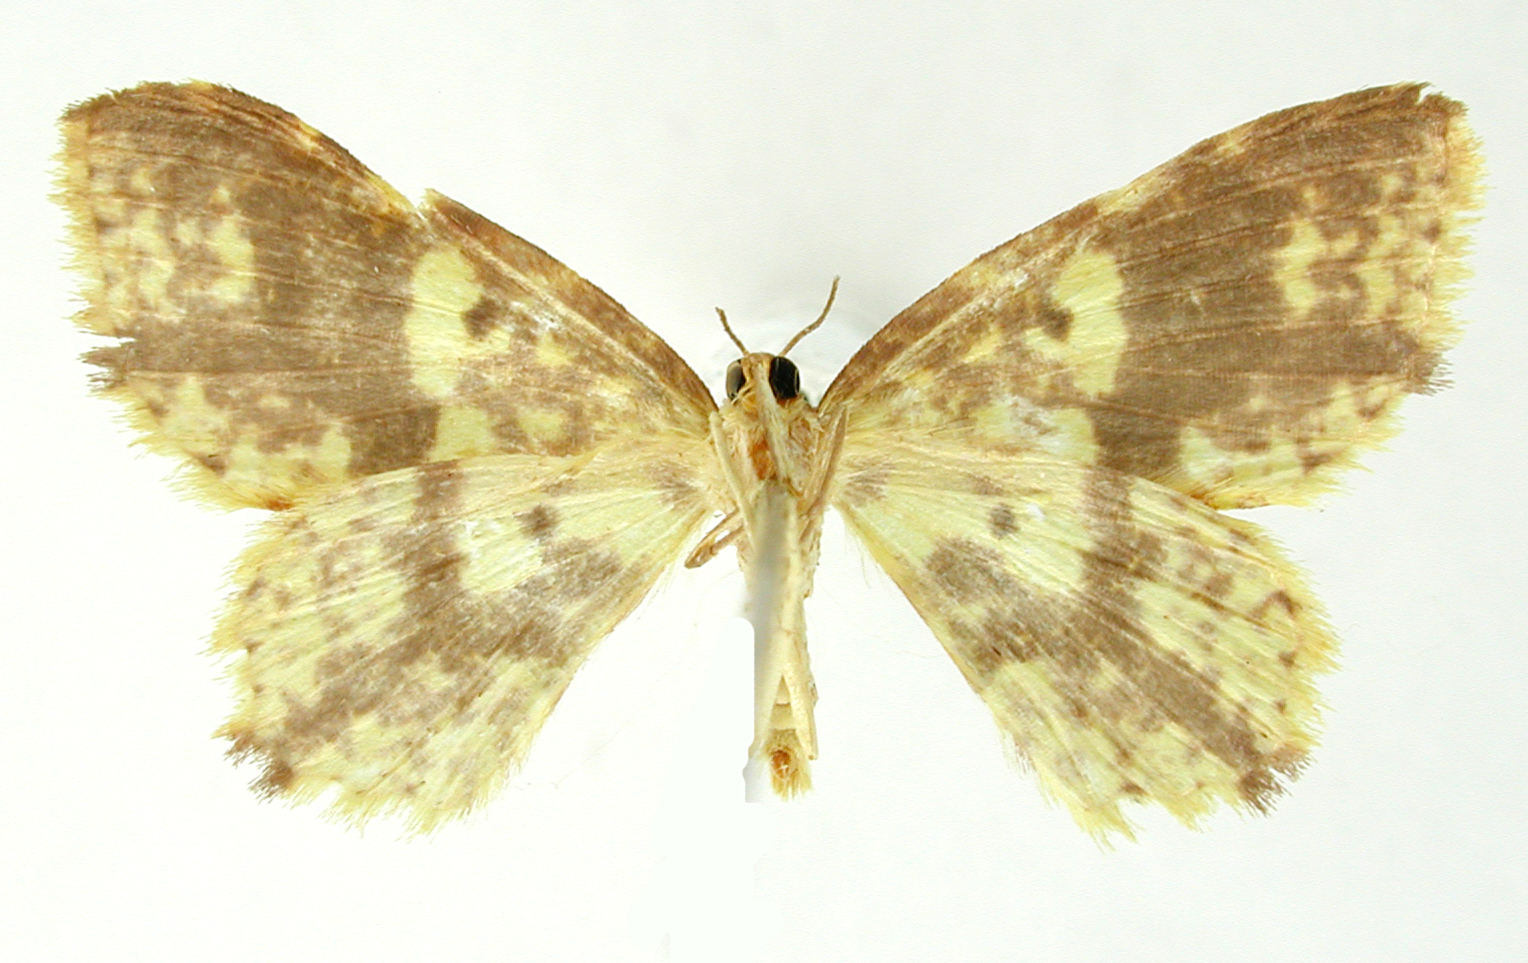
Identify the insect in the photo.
Cambogia dryantis
